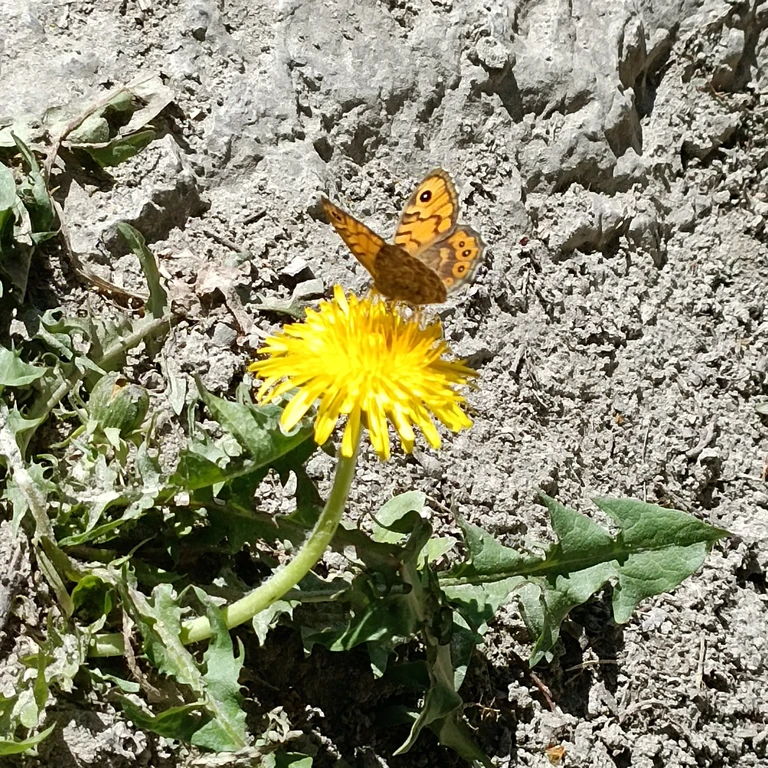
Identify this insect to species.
Lasiommata megera (also Pararge megera)
